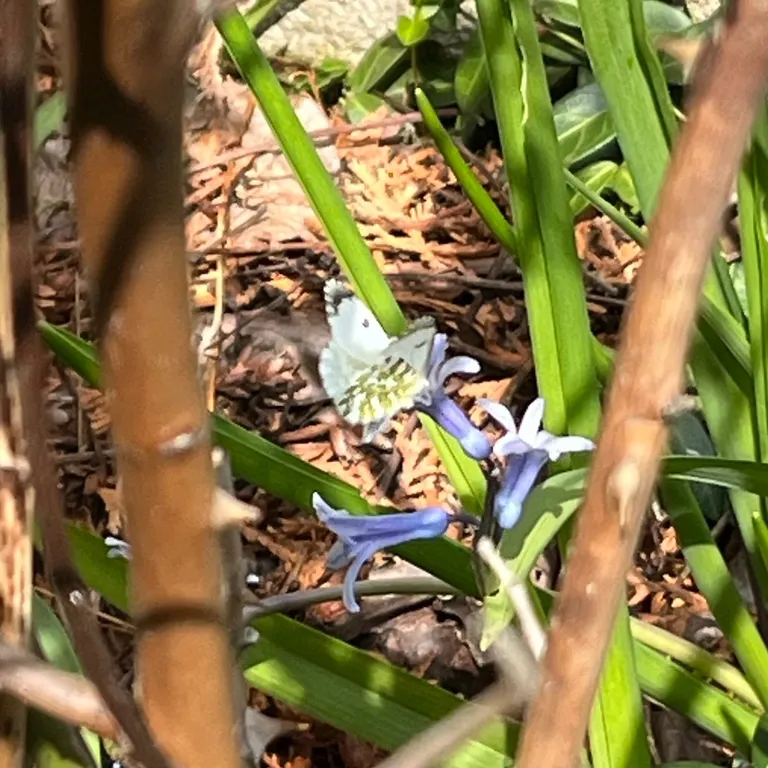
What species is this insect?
Anthocharis cardamines
